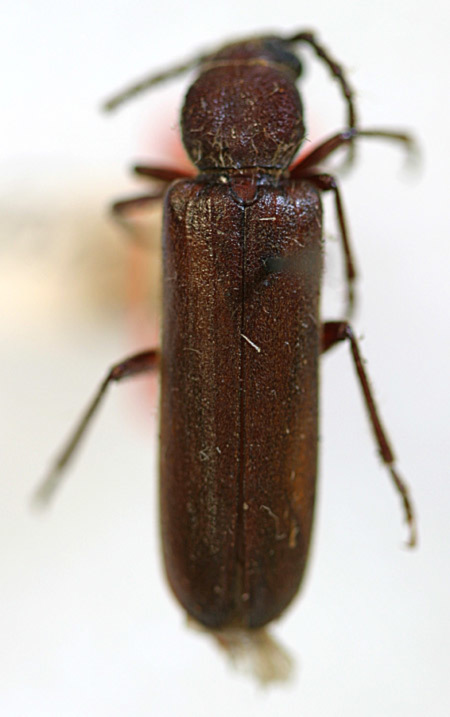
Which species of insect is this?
Megasemum asperum (also Criocephalus uteanus)
